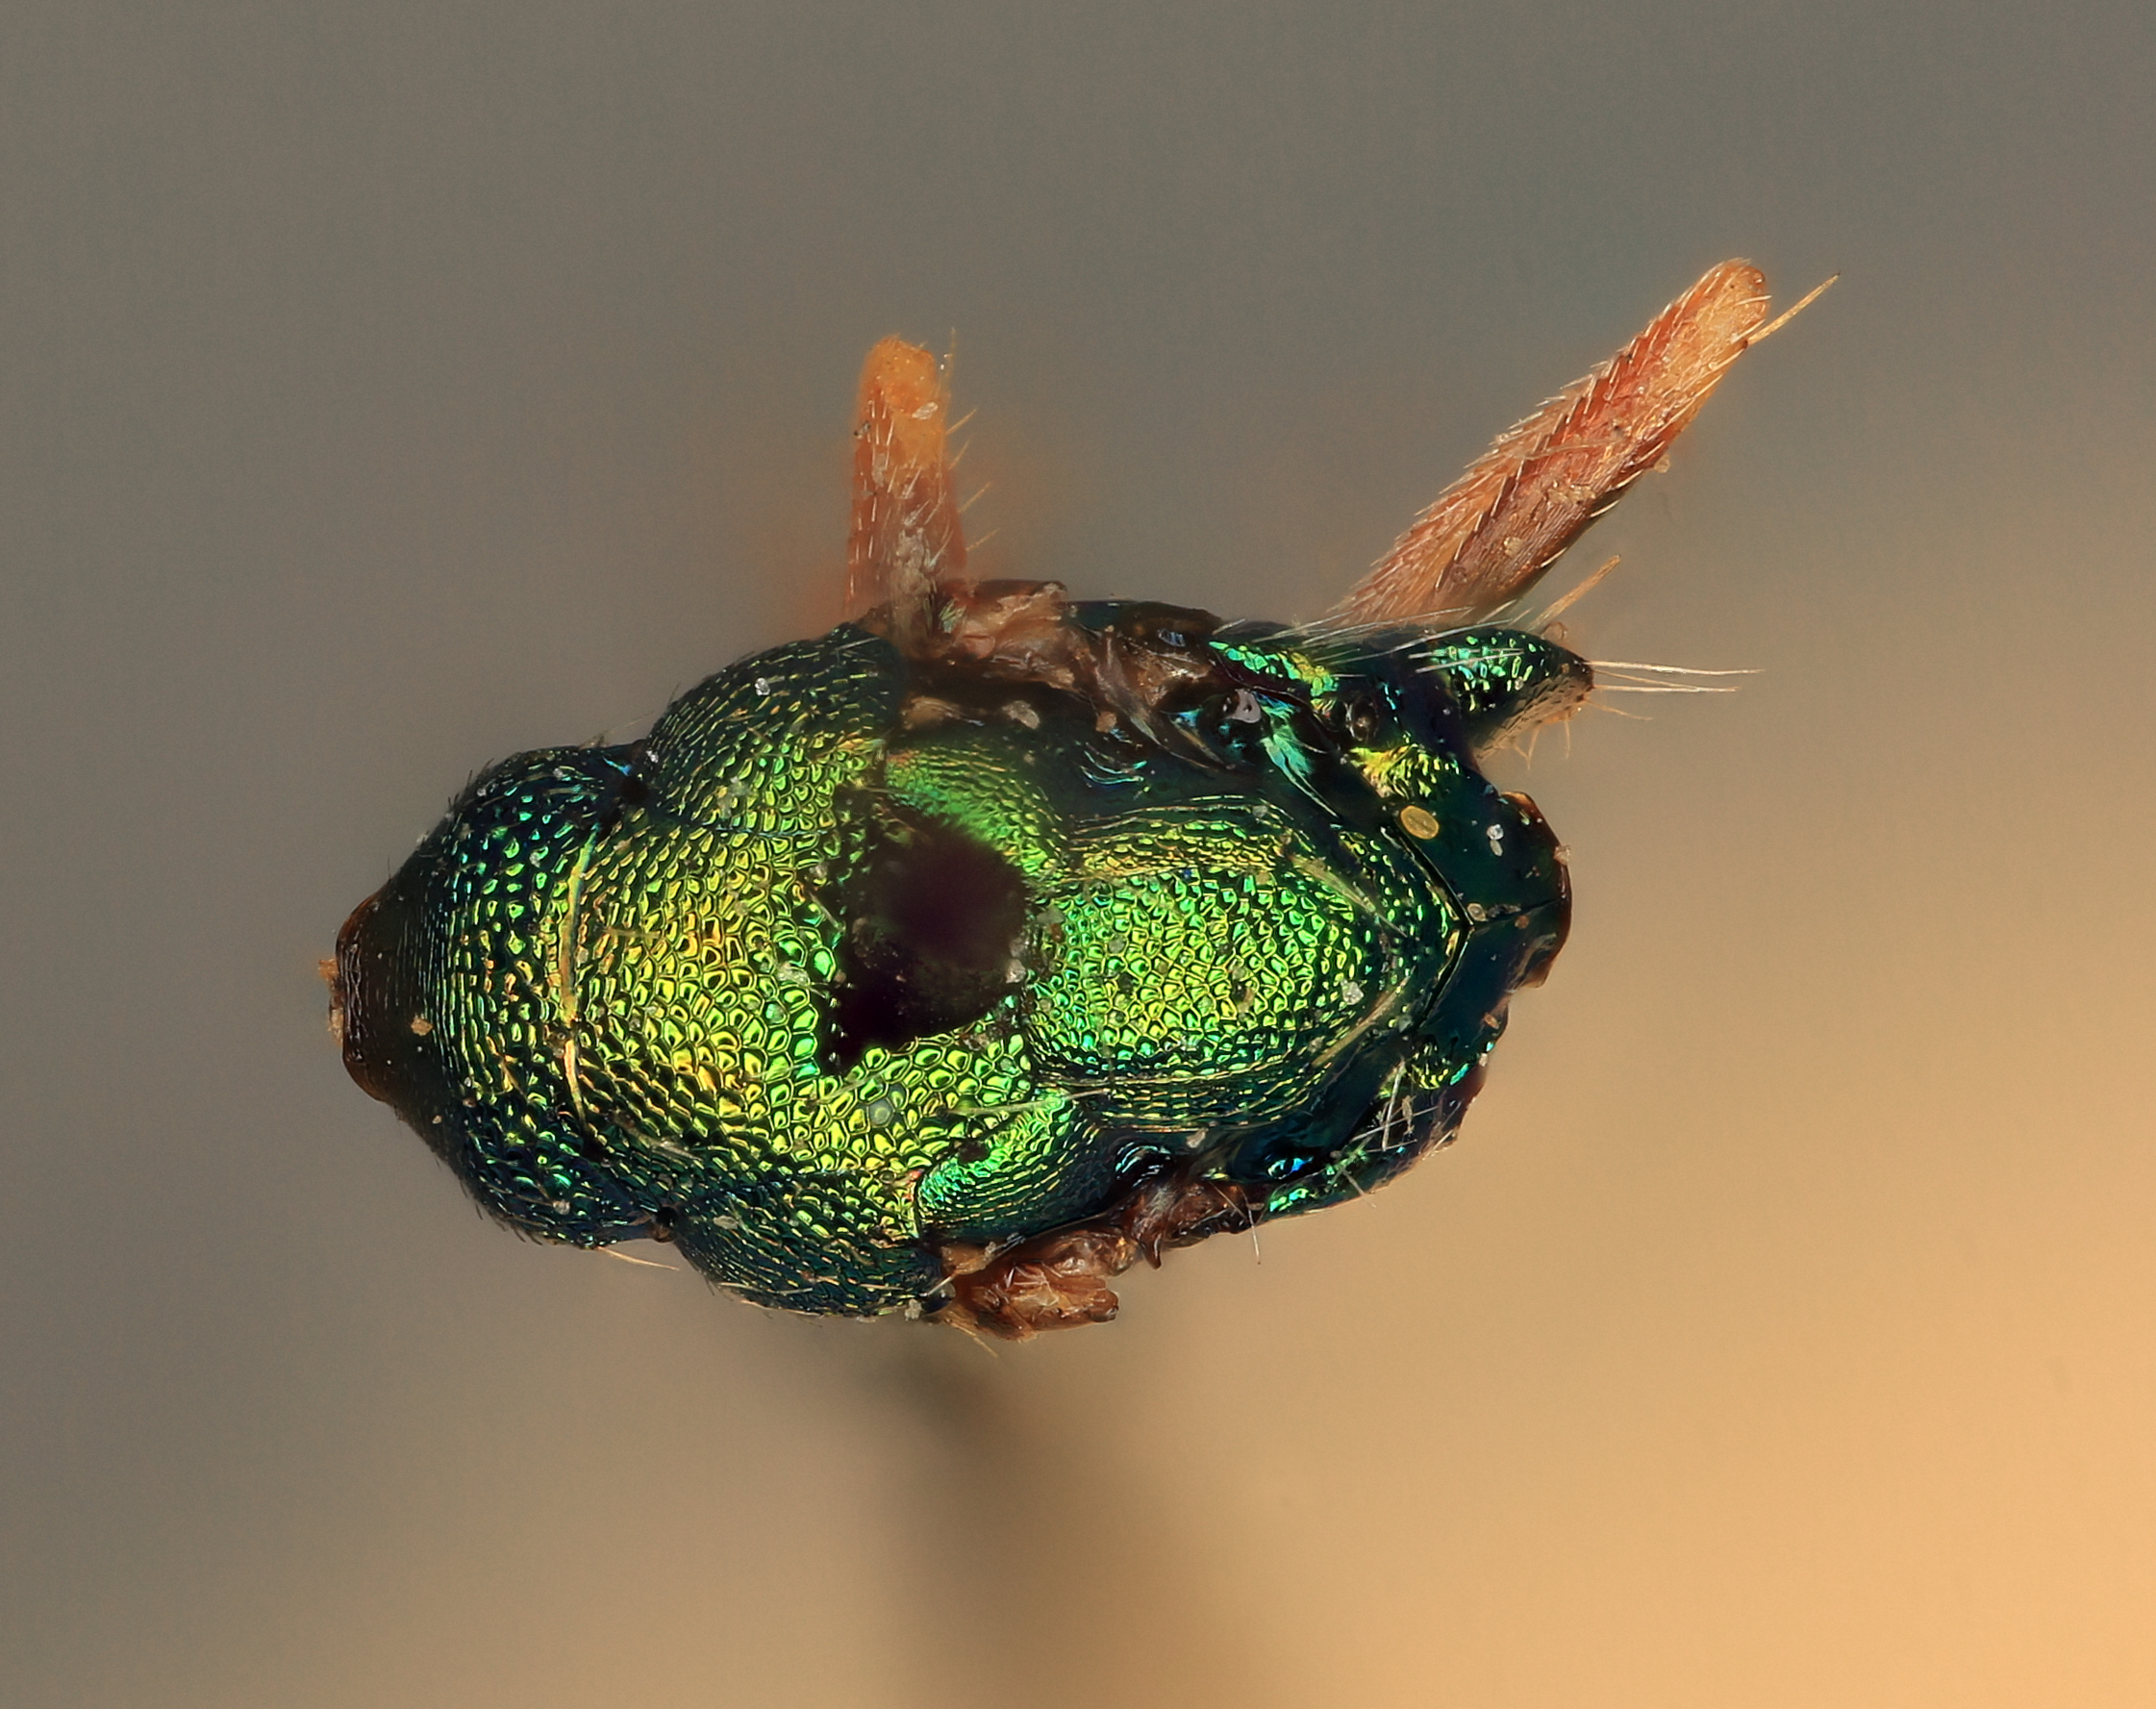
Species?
Eulophus borrowi
